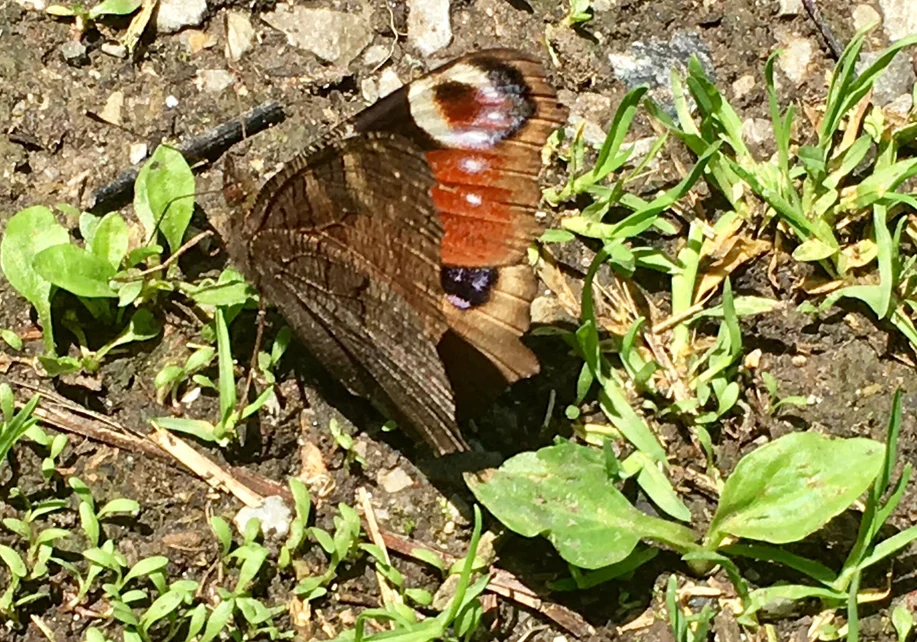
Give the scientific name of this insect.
Aglais io
